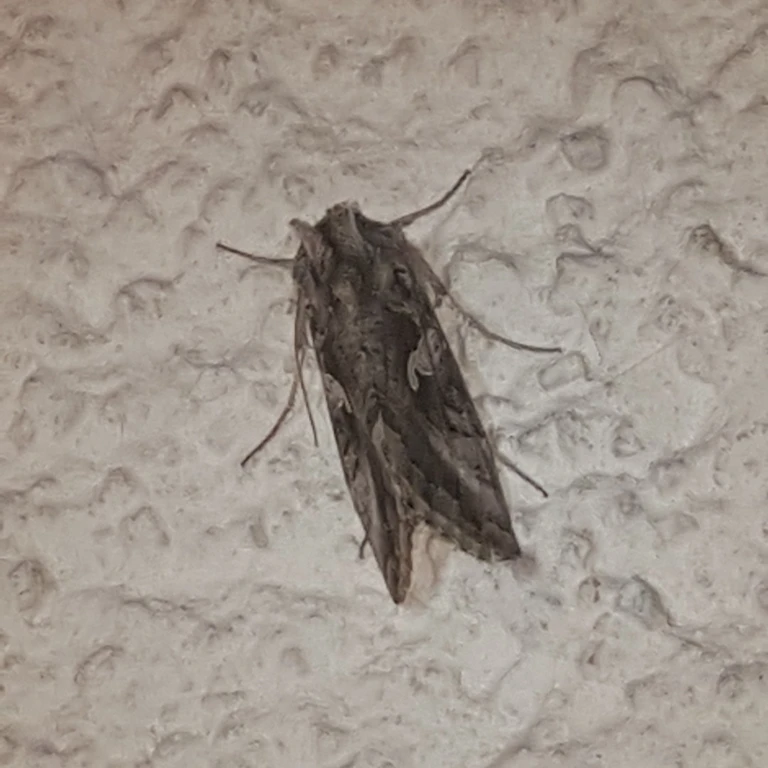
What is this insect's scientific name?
Autographa gamma
